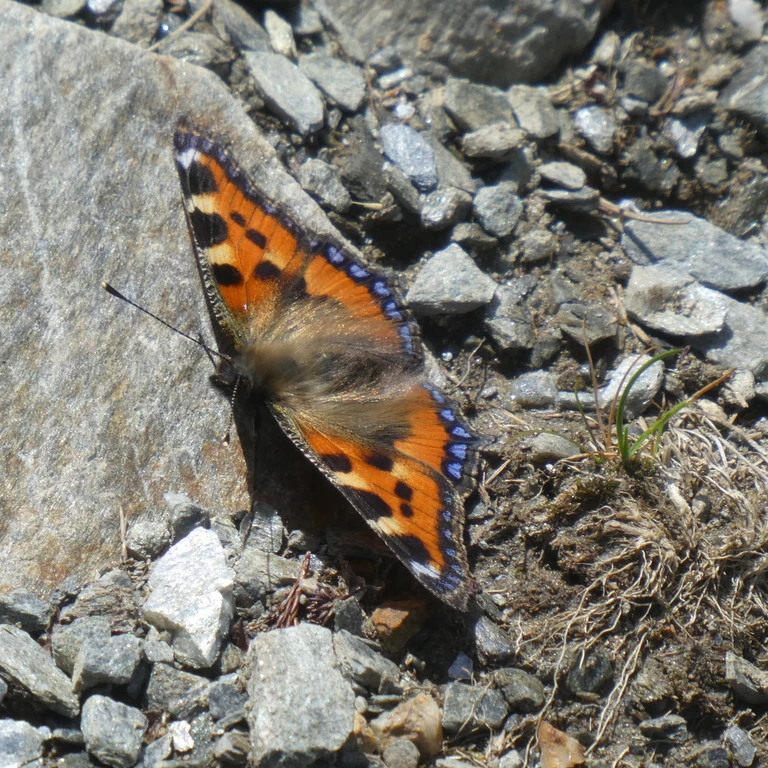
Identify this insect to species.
Aglais urticae
